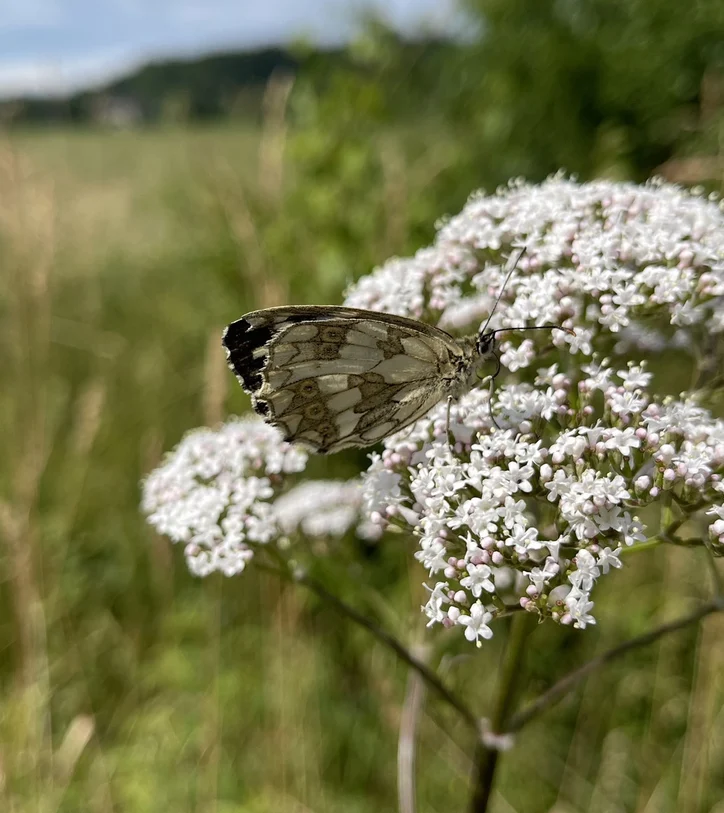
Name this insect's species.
Melanargia galathea
